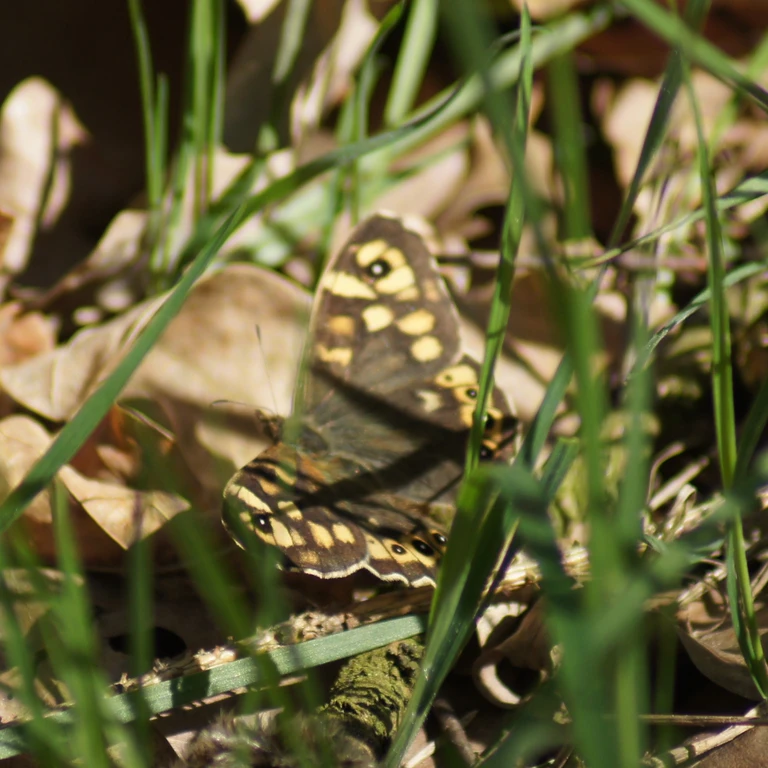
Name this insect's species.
Pararge aegeria
